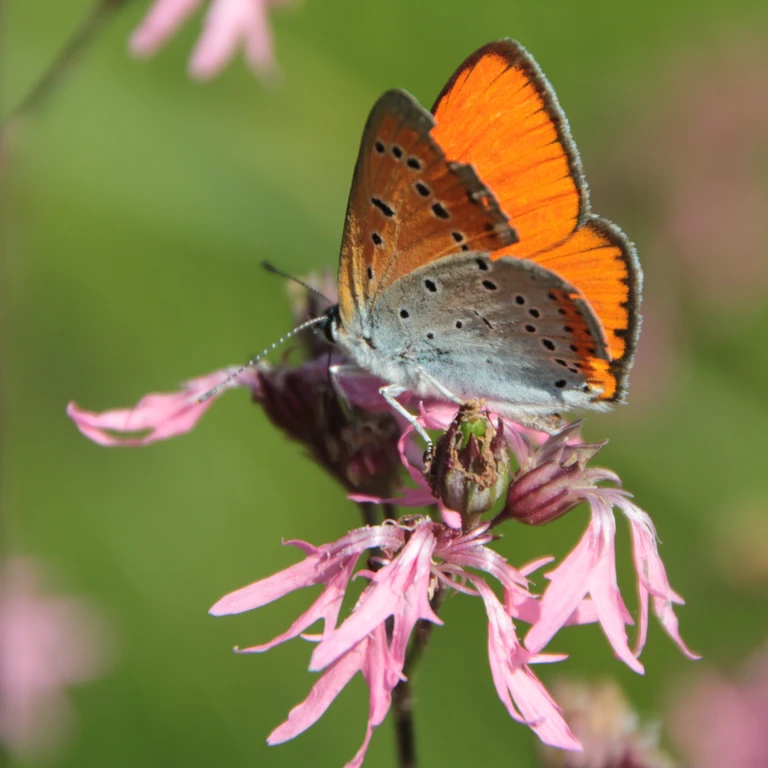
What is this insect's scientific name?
Lycaena dispar
